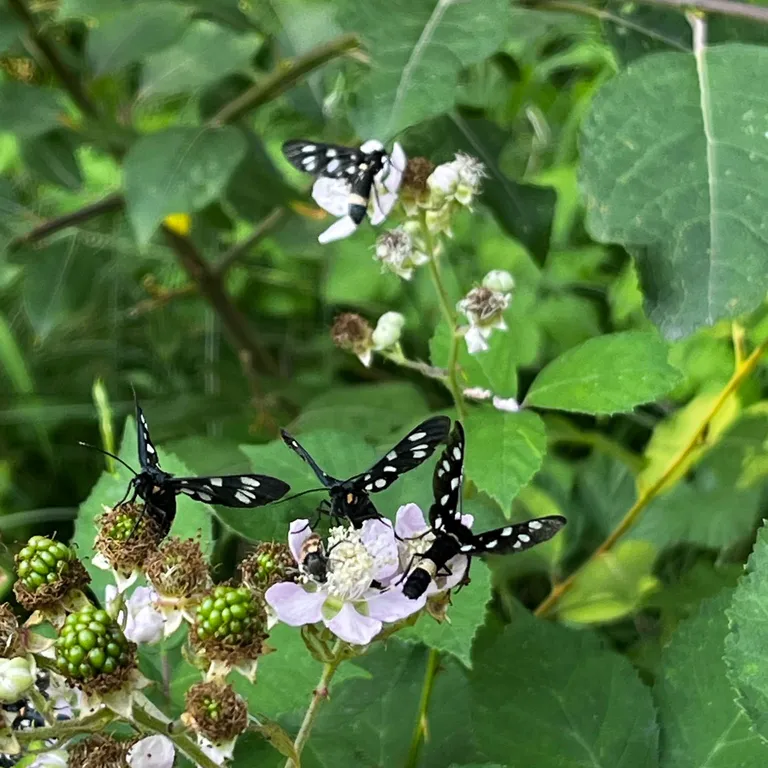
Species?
Amata phegea
